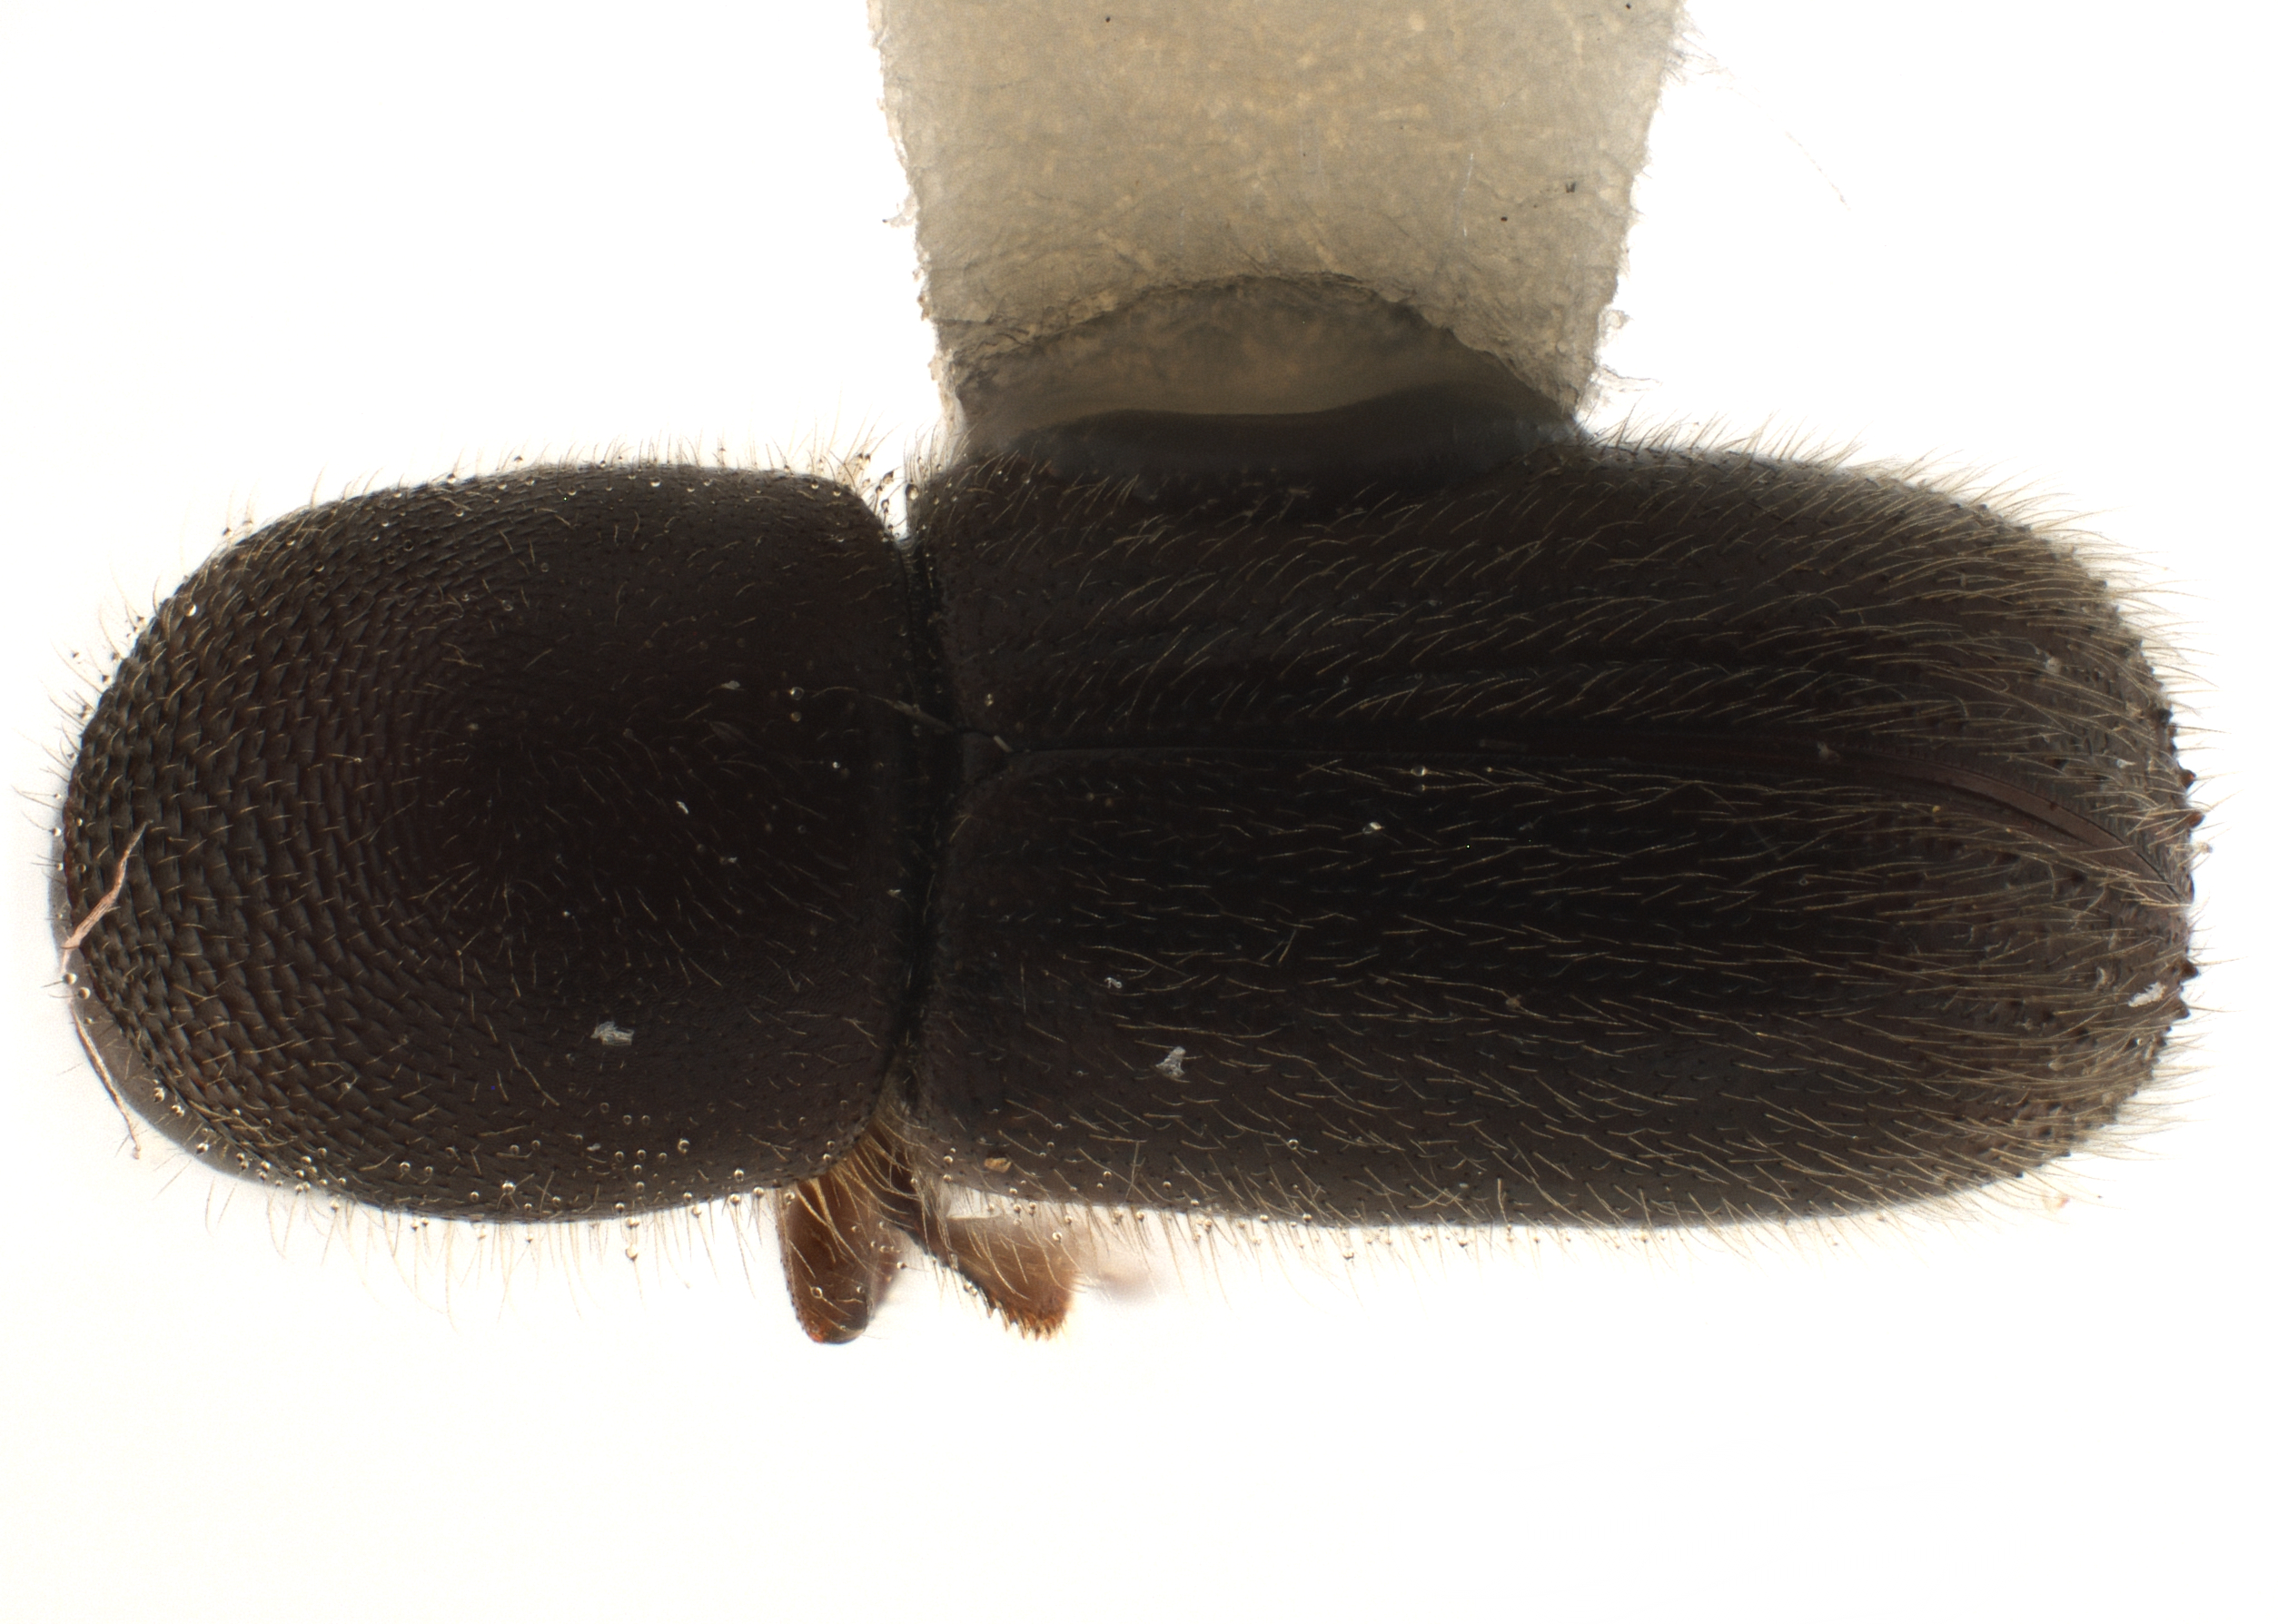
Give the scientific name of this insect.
Cyclorhipidion pelliculosum
